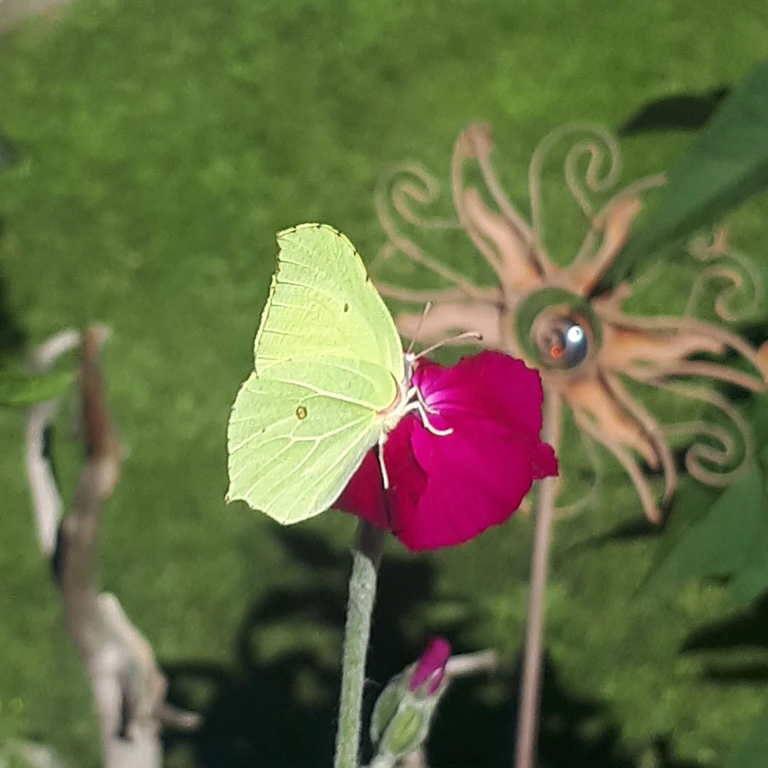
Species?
Gonepteryx rhamni
